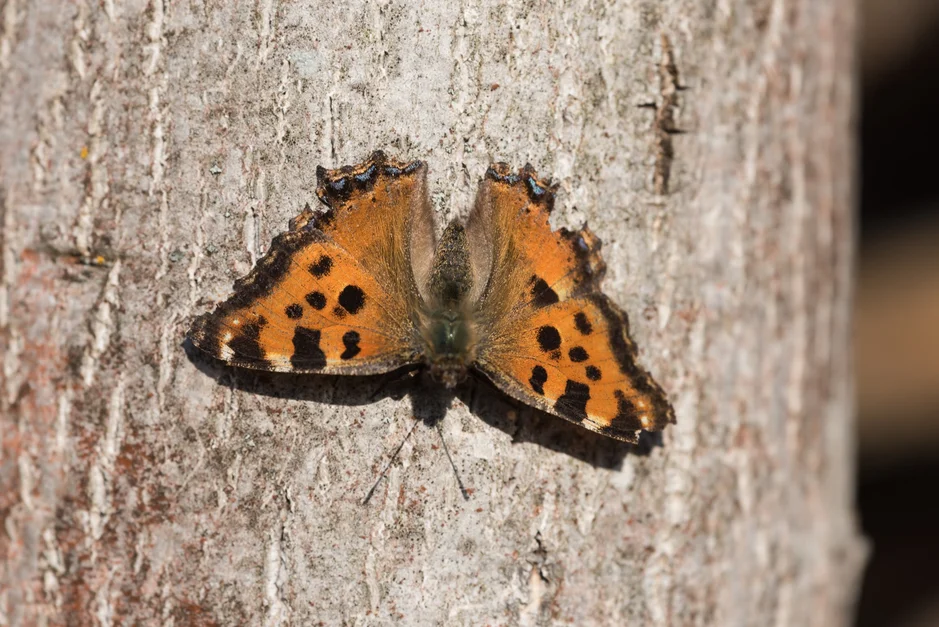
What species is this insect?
Nymphalis polychloros
